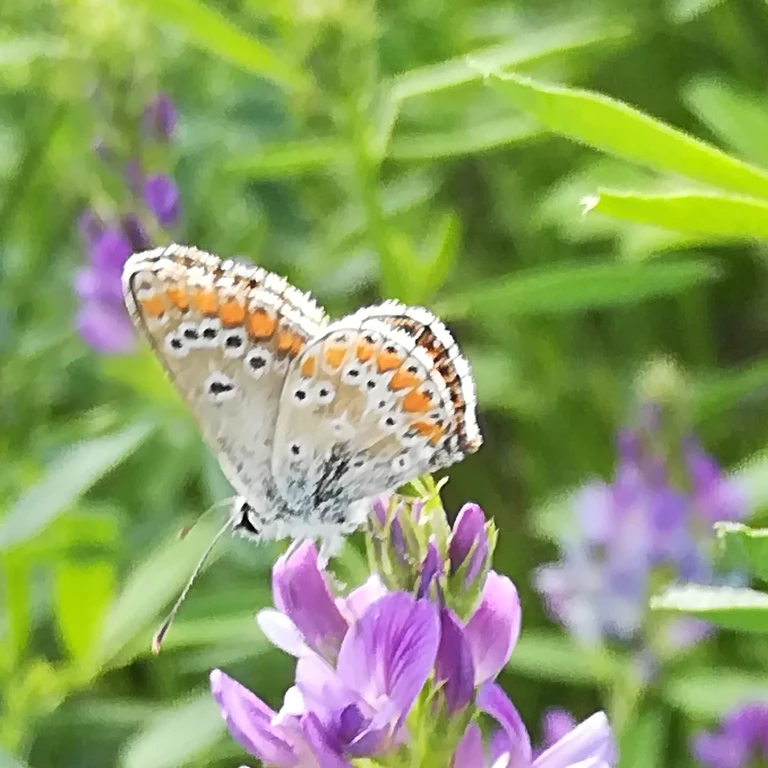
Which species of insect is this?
Aricia agestis/artaxerxes
